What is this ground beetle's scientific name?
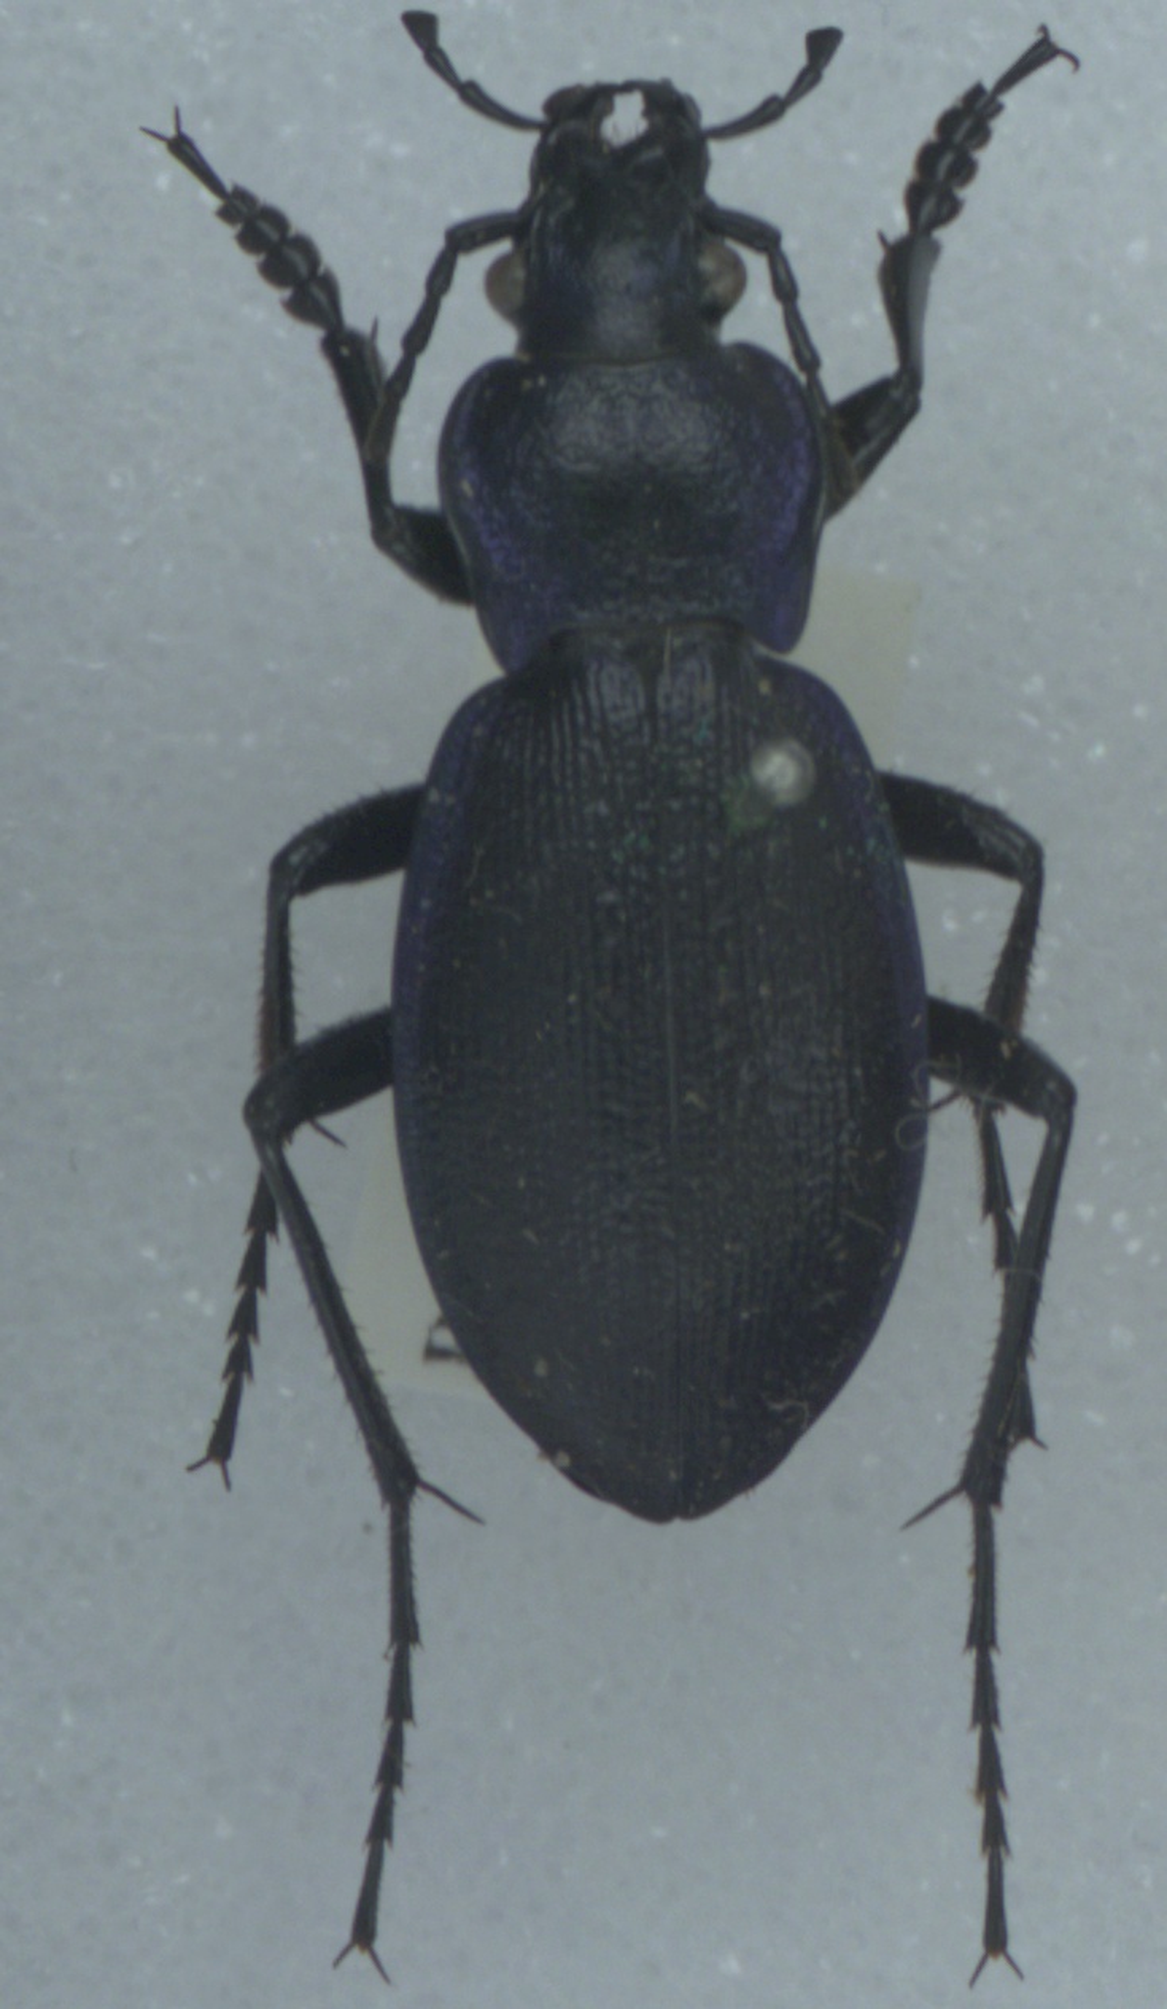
Carabus problematicus
